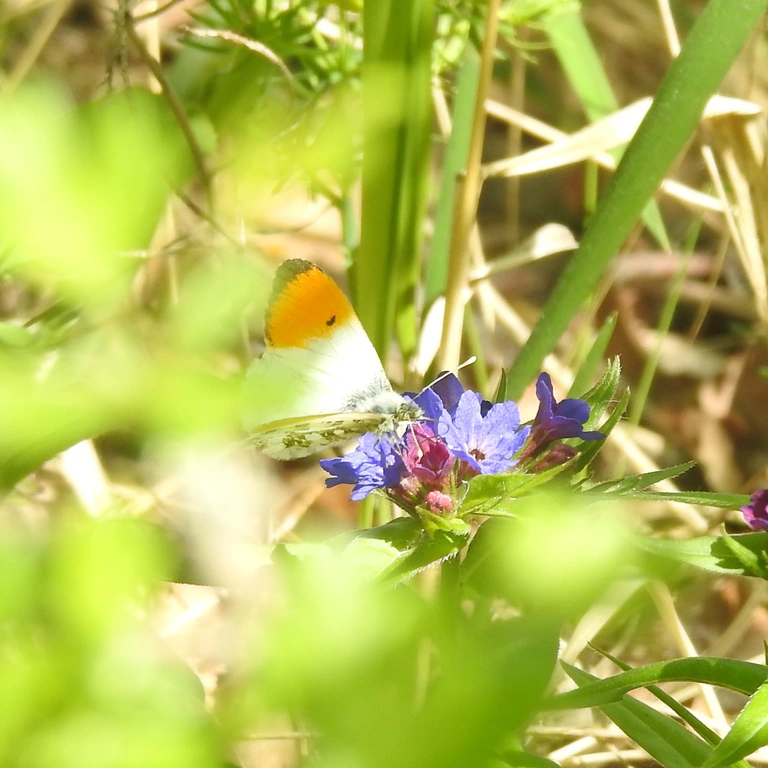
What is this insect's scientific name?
Anthocharis cardamines
